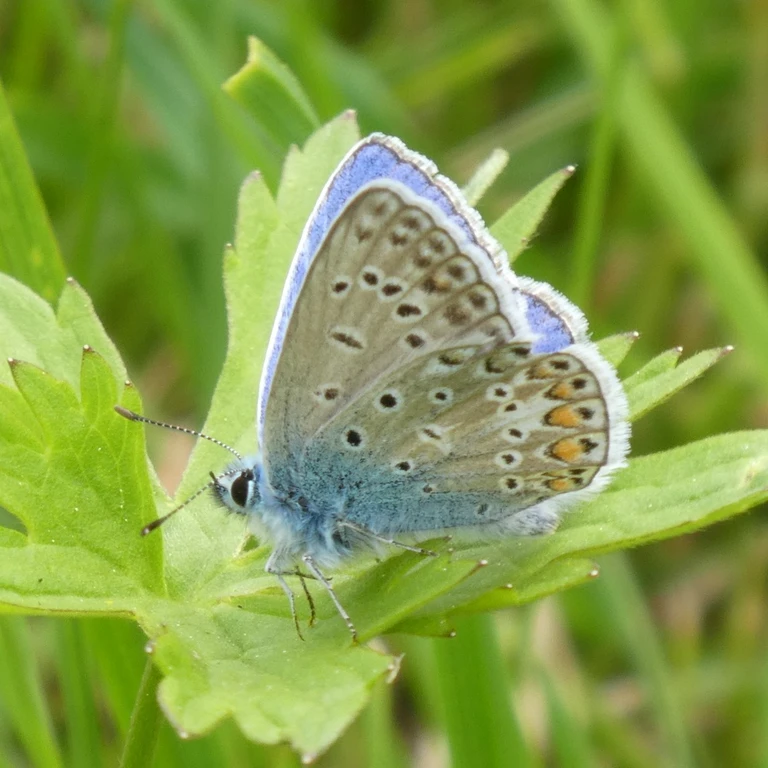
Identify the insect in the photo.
Polyommatus icarus
